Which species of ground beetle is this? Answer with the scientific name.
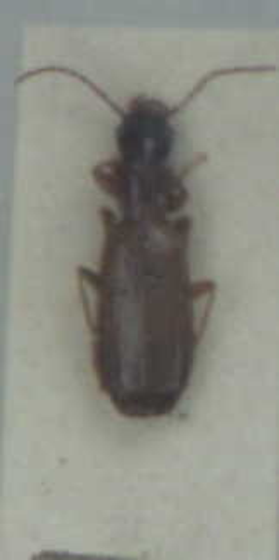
Paradromius linearis
